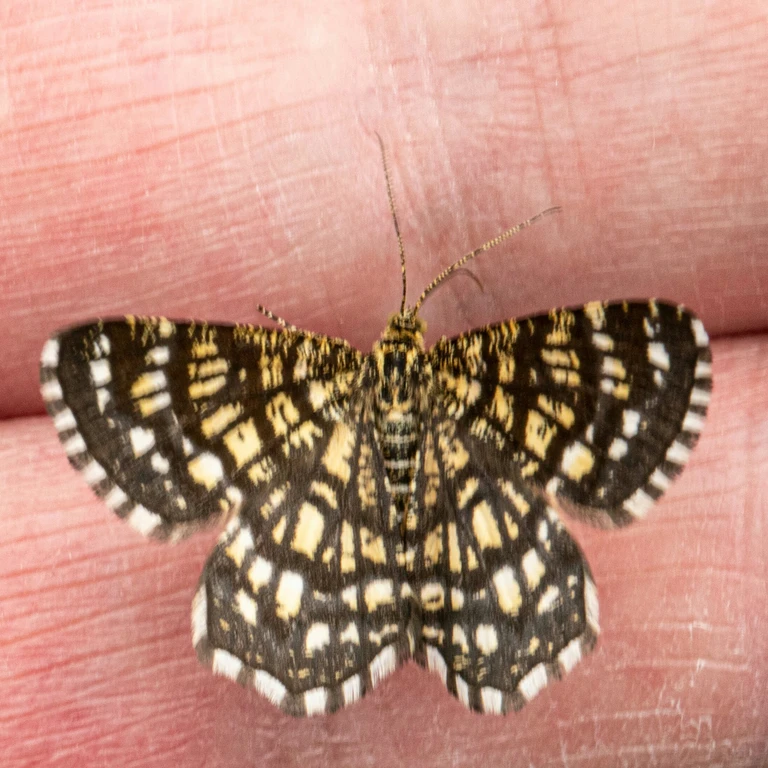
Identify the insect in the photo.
Chiasmia clathrata
